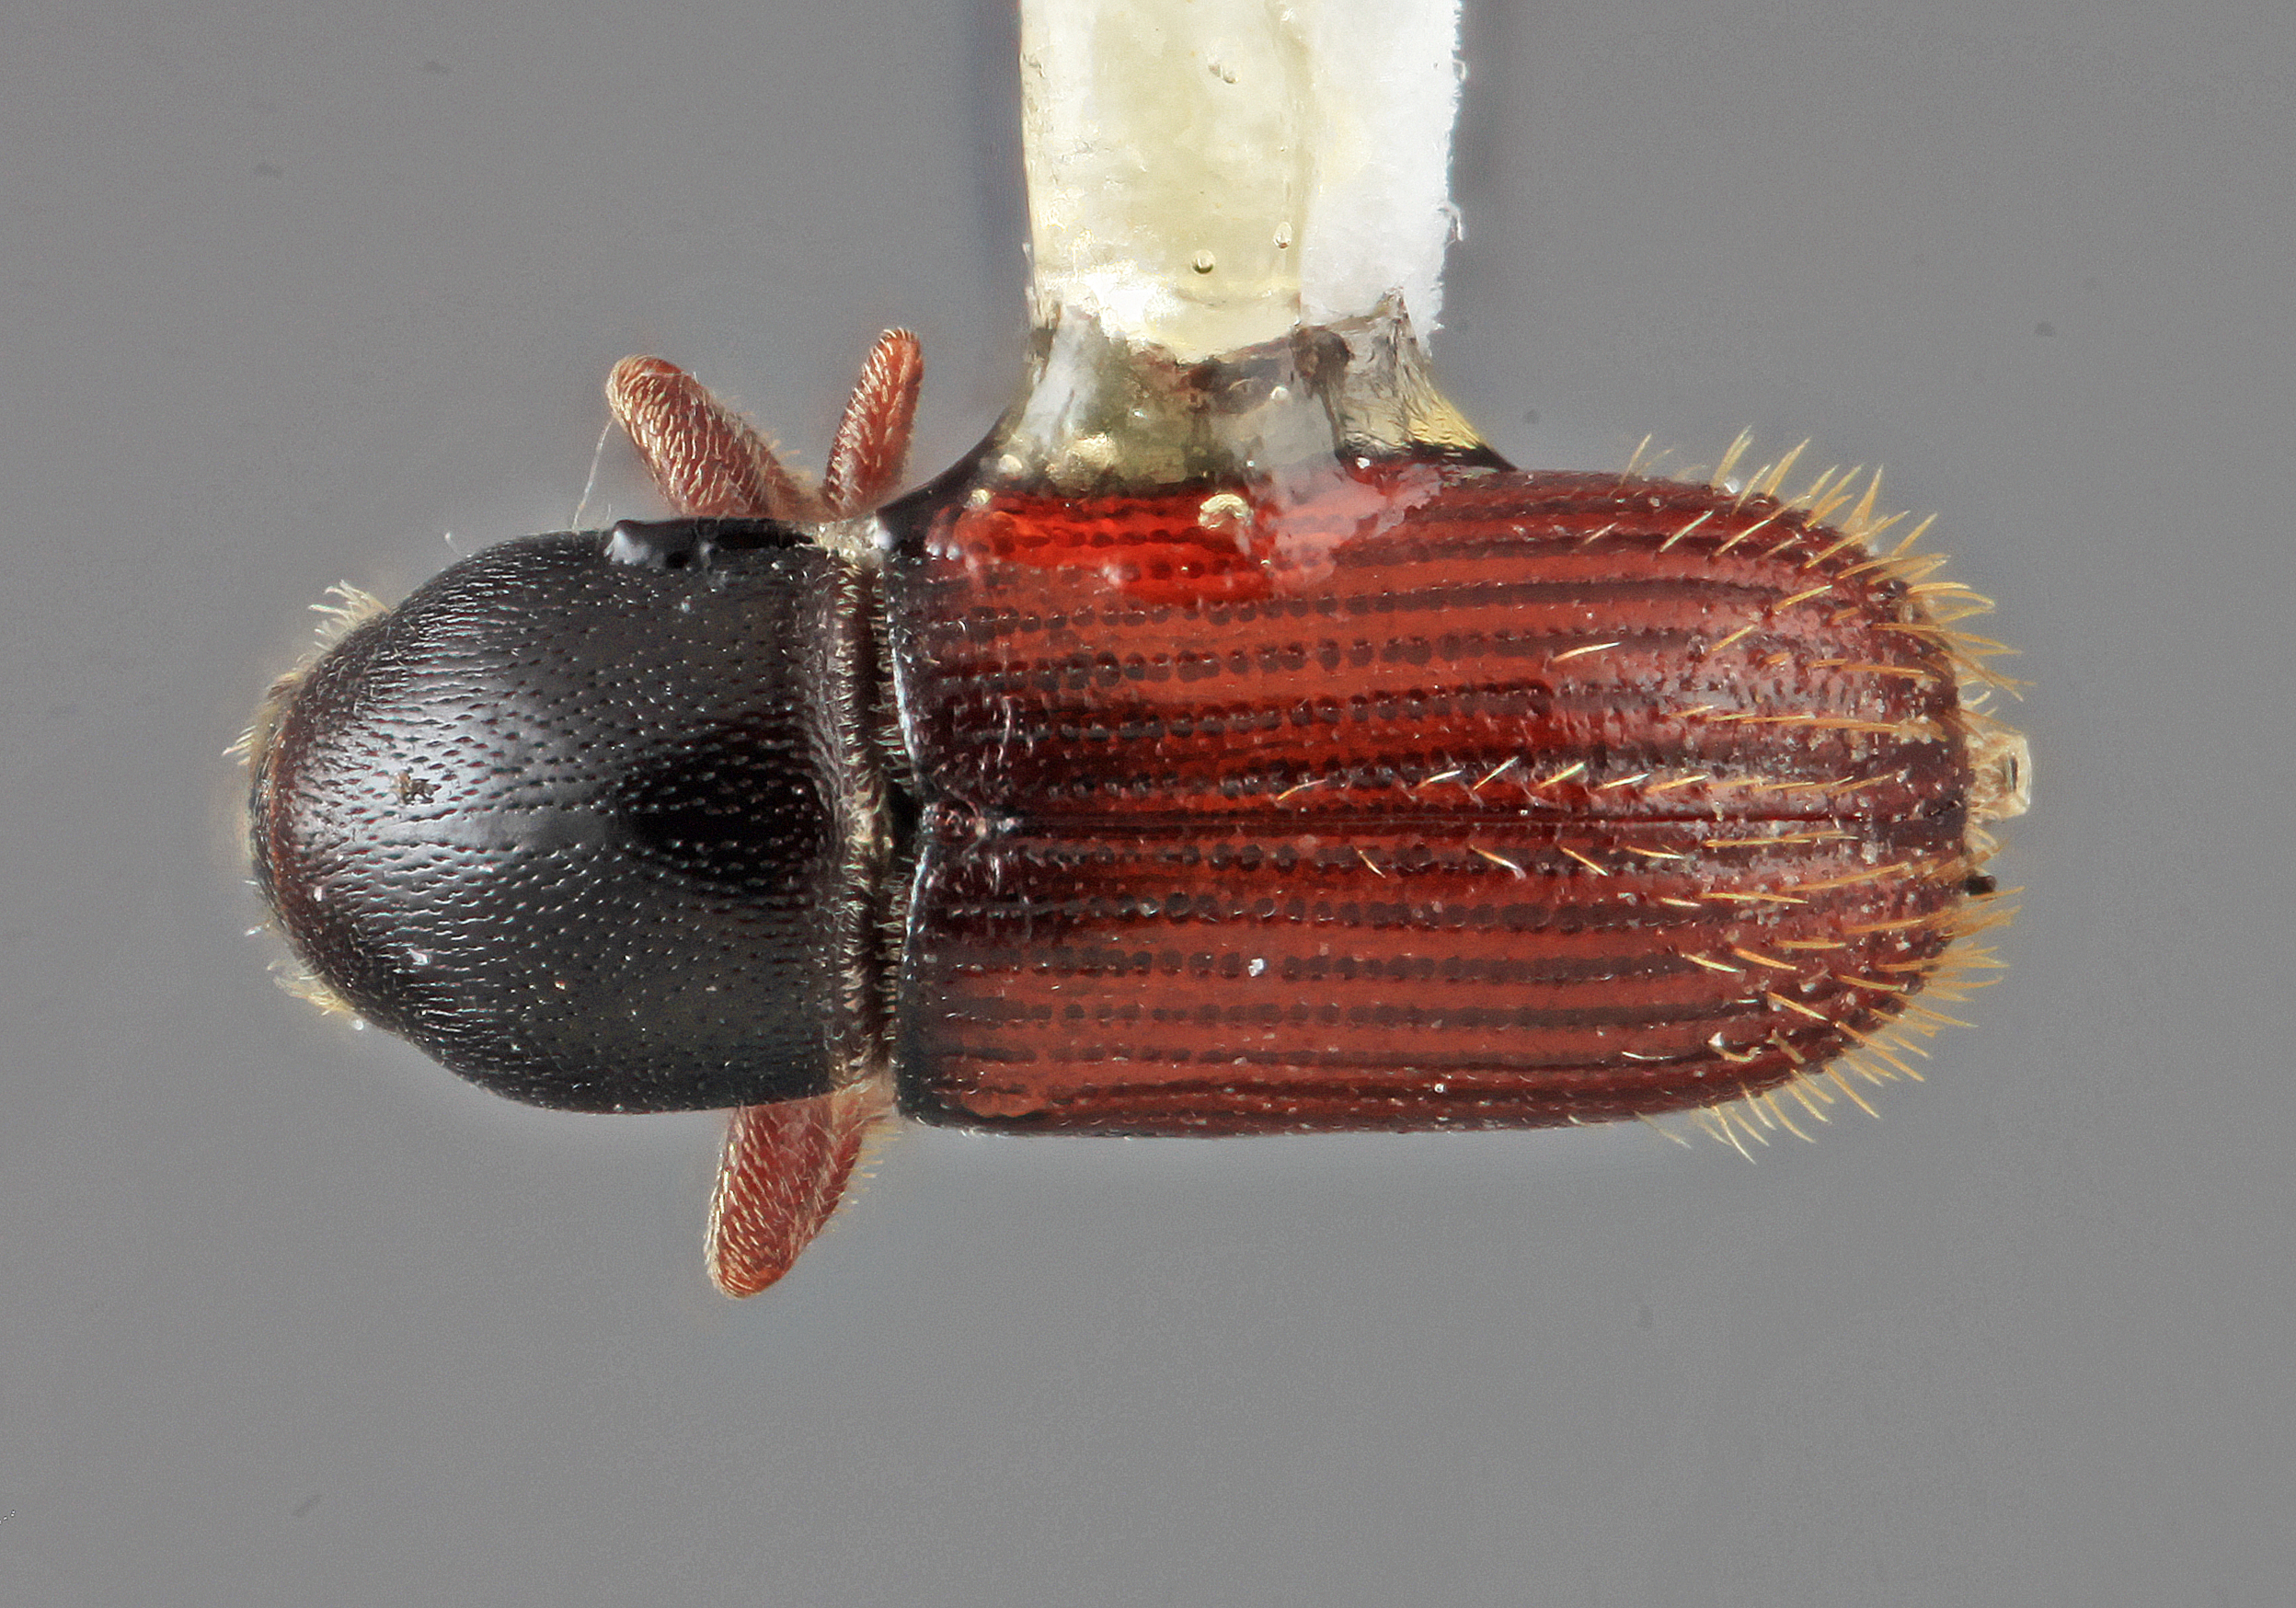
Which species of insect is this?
Cnesinus fulgidus
